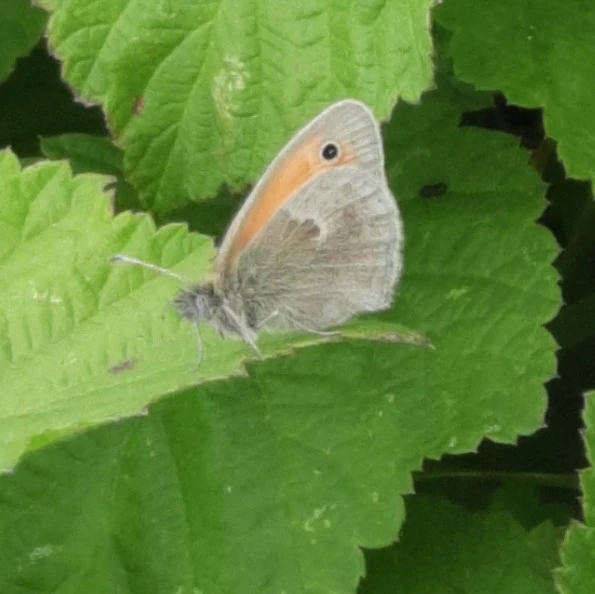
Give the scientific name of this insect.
Coenonympha pamphilus
